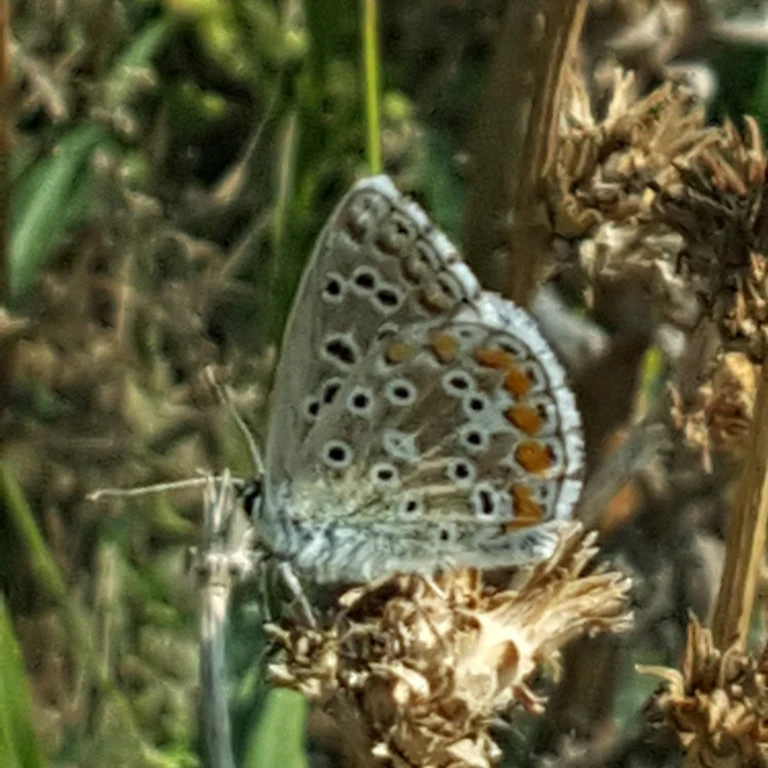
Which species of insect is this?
Polyommatus icarus
